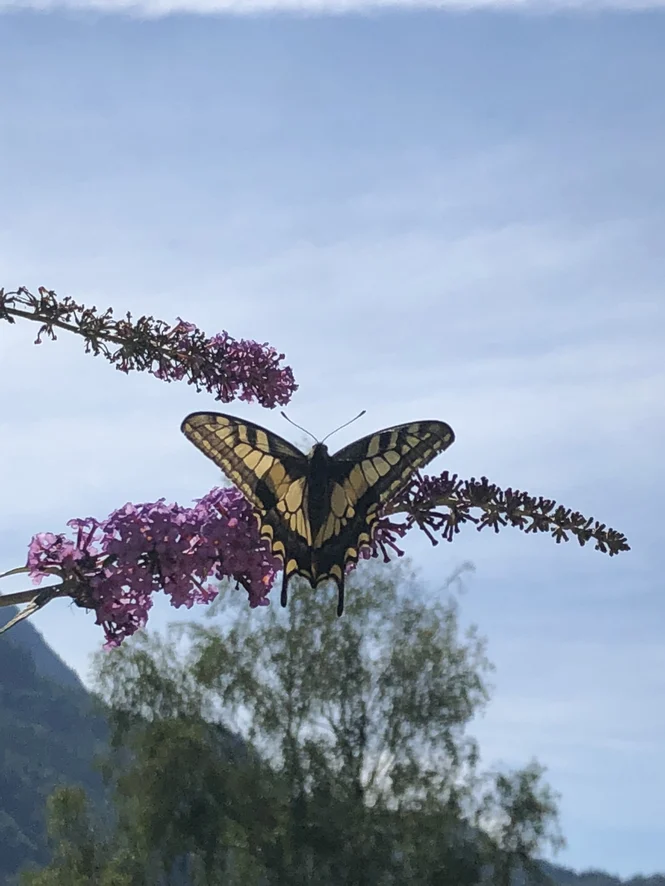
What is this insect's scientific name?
Papilio machaon
